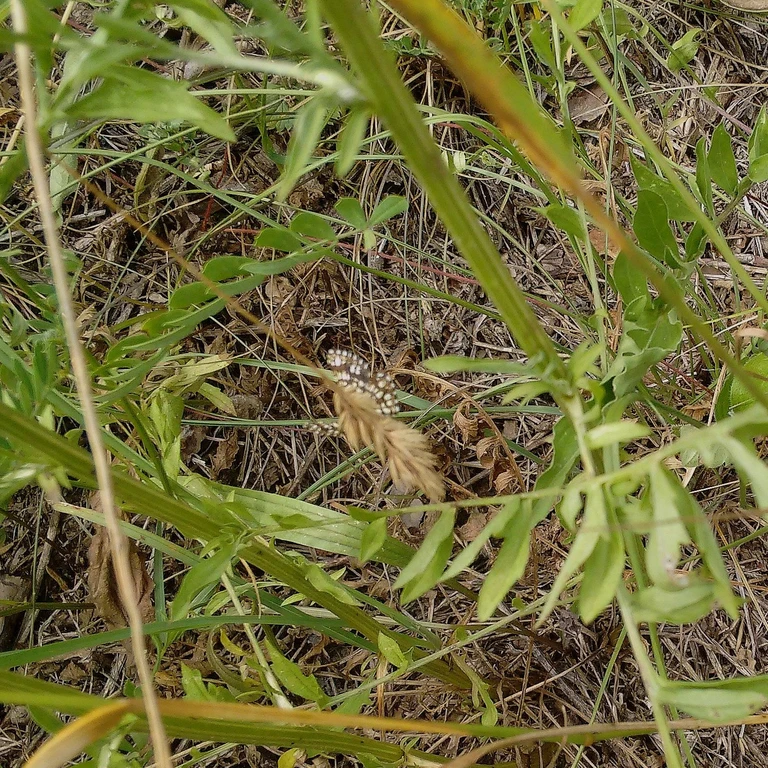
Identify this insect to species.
Chiasmia clathrata
